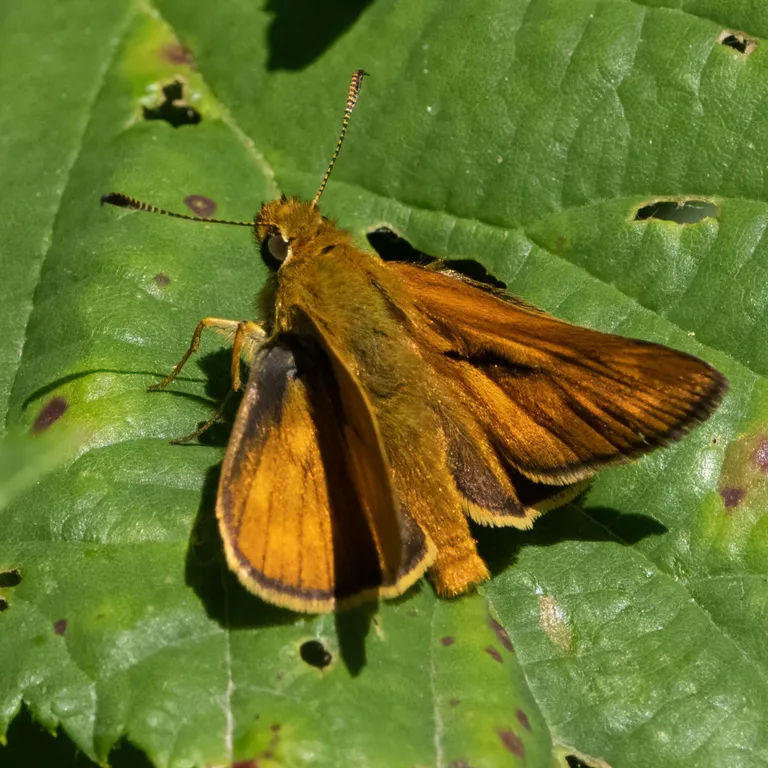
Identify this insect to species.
Ochlodes sylvanus (also Ochlodes venata)
